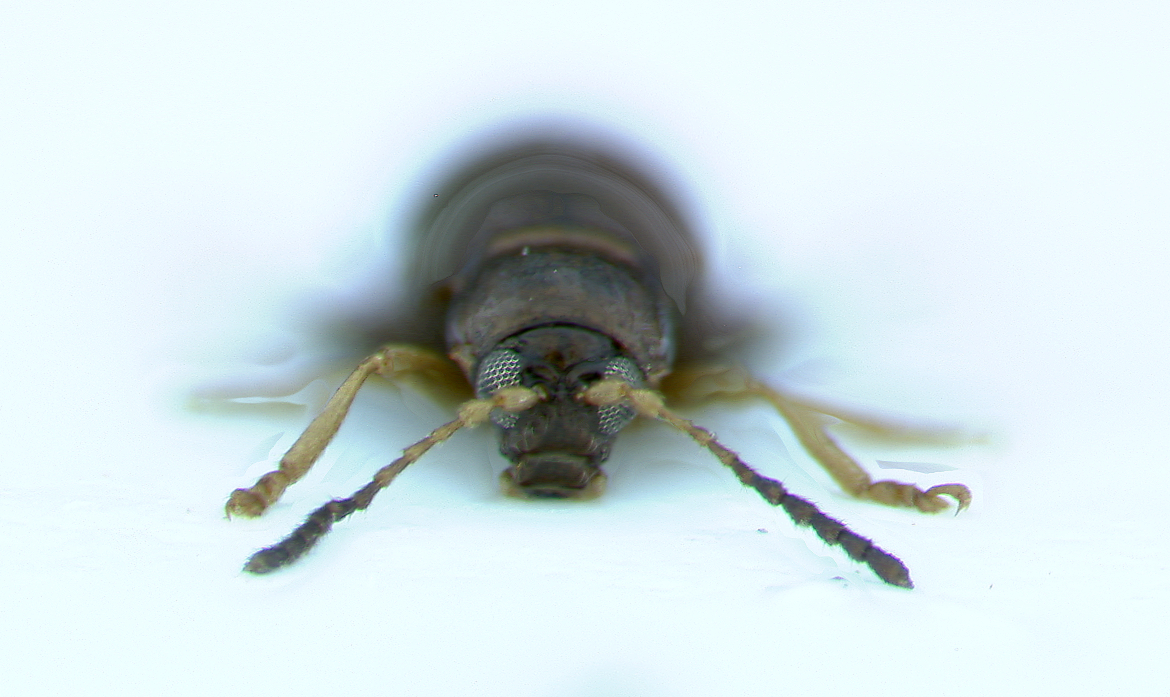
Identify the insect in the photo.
Orisaltatata medvedevi
